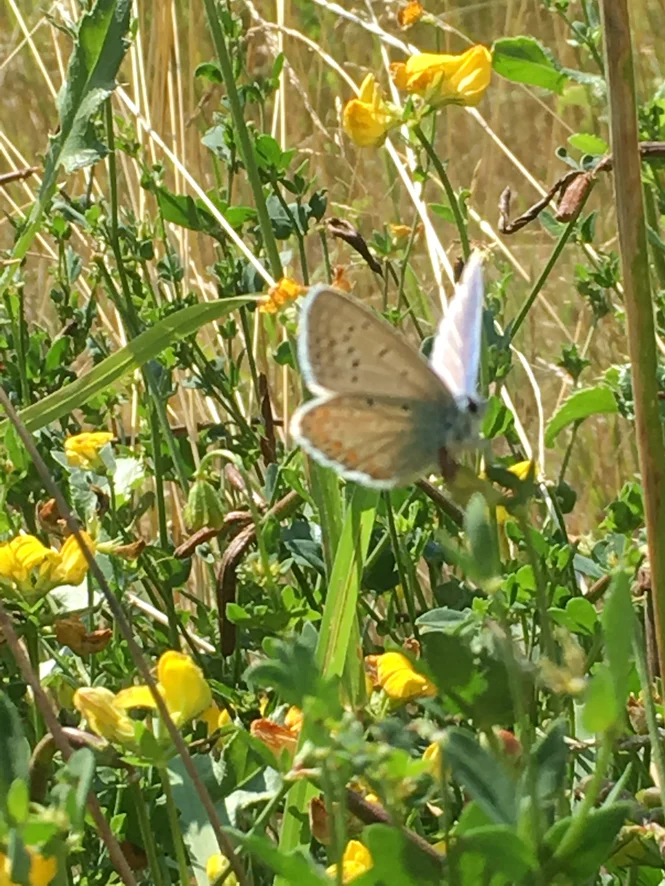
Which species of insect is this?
Polyommatus icarus
